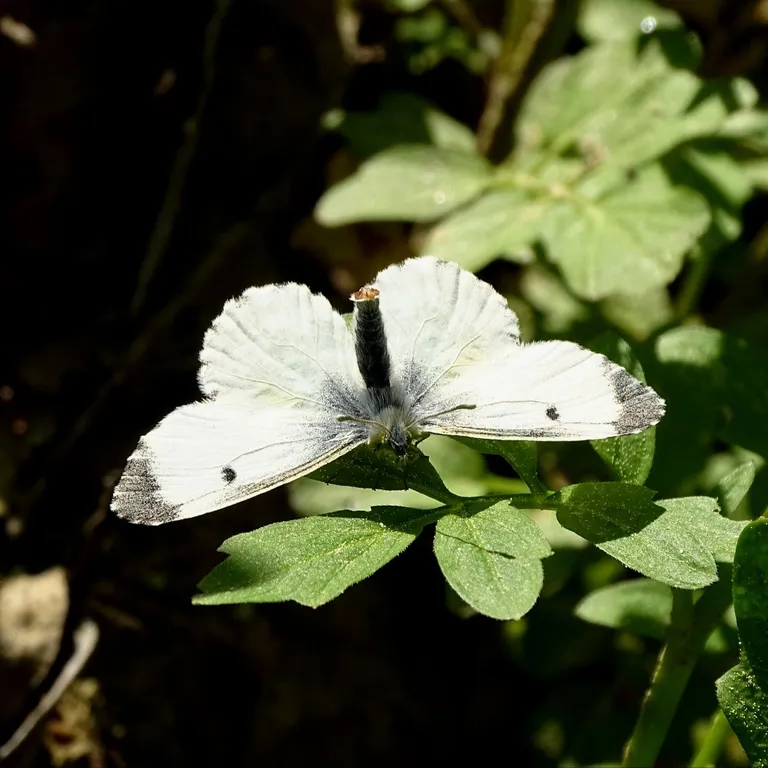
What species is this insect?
Anthocharis cardamines
